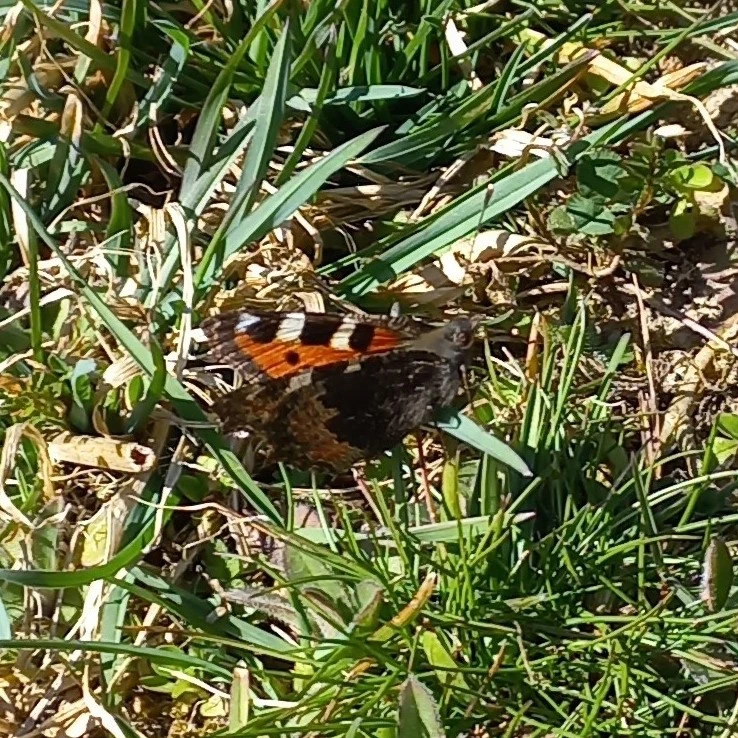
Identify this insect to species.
Aglais urticae
